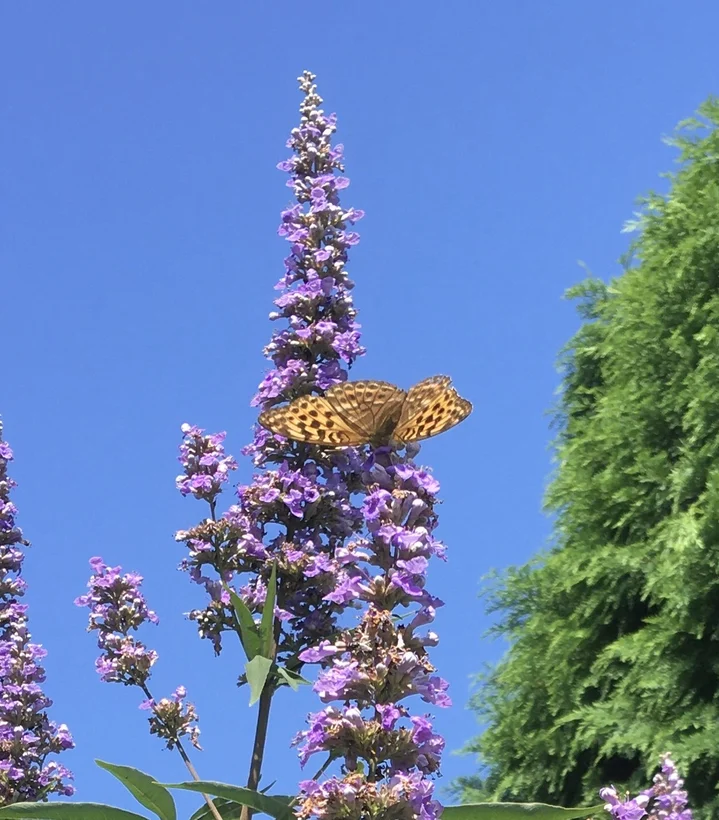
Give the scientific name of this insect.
Argynnis paphia
